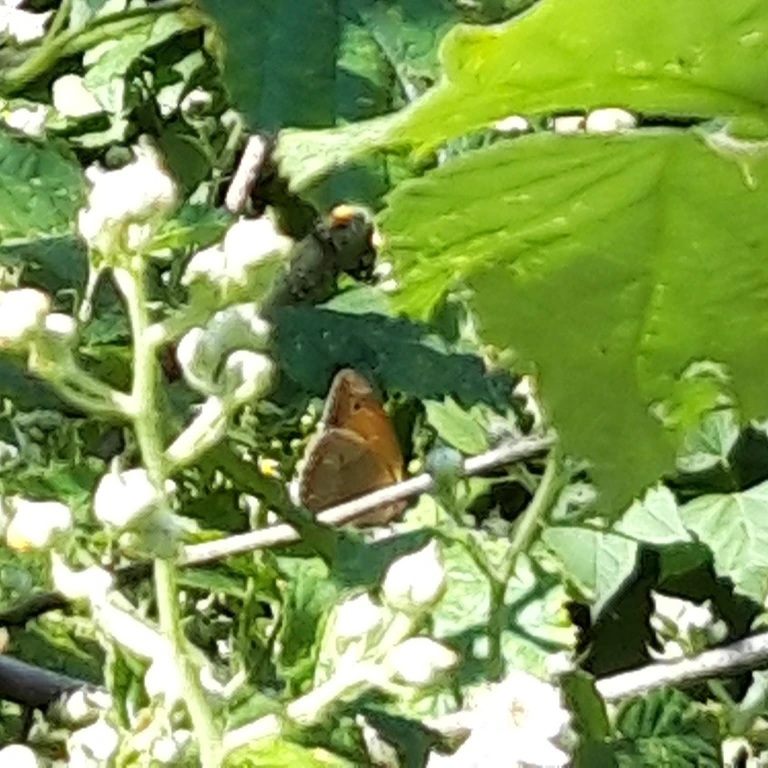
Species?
Maniola jurtina
